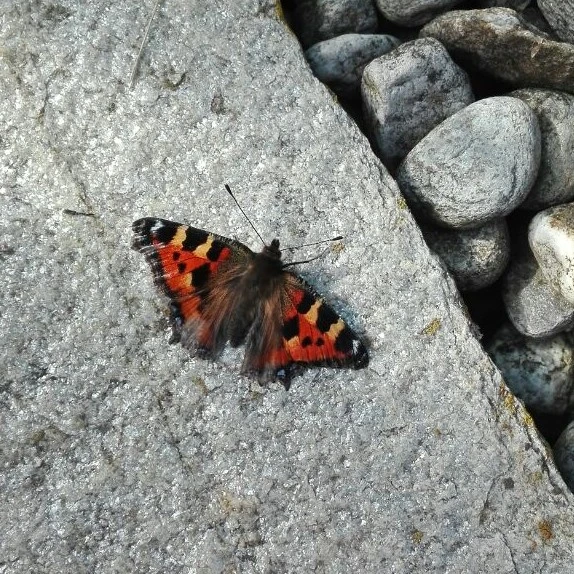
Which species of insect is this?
Aglais urticae
